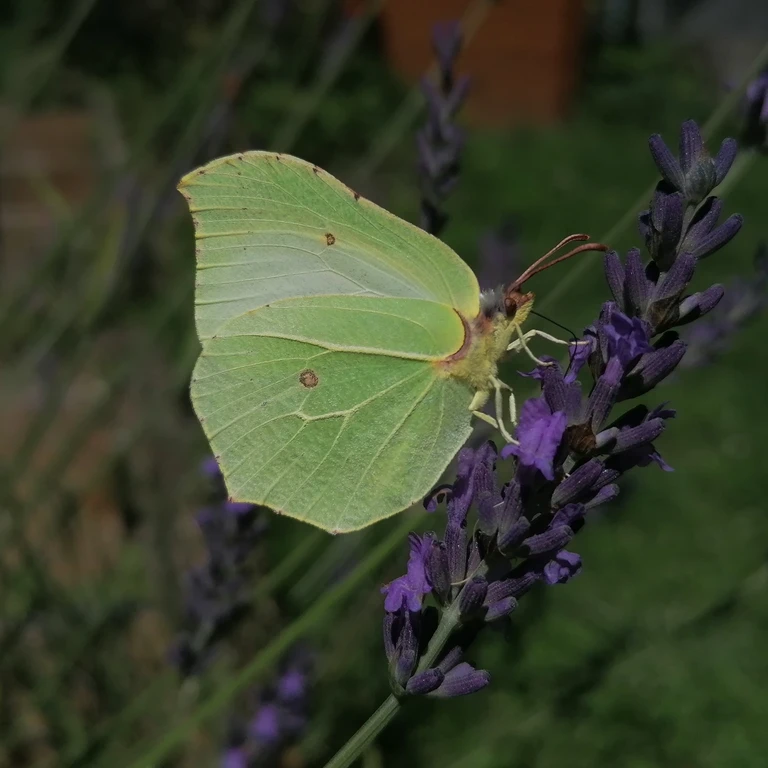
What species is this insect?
Gonepteryx rhamni
